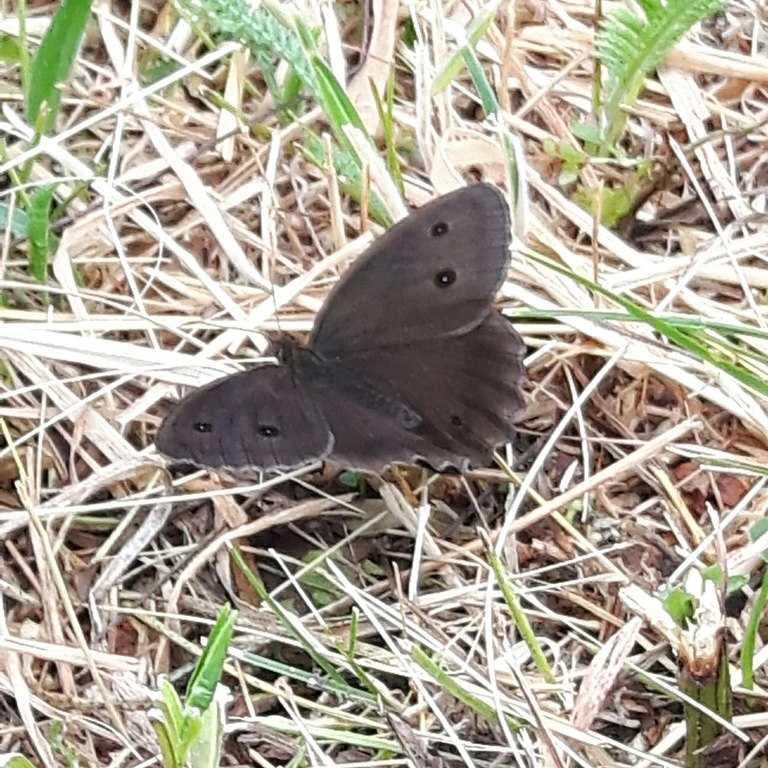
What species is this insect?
Minois dryas
